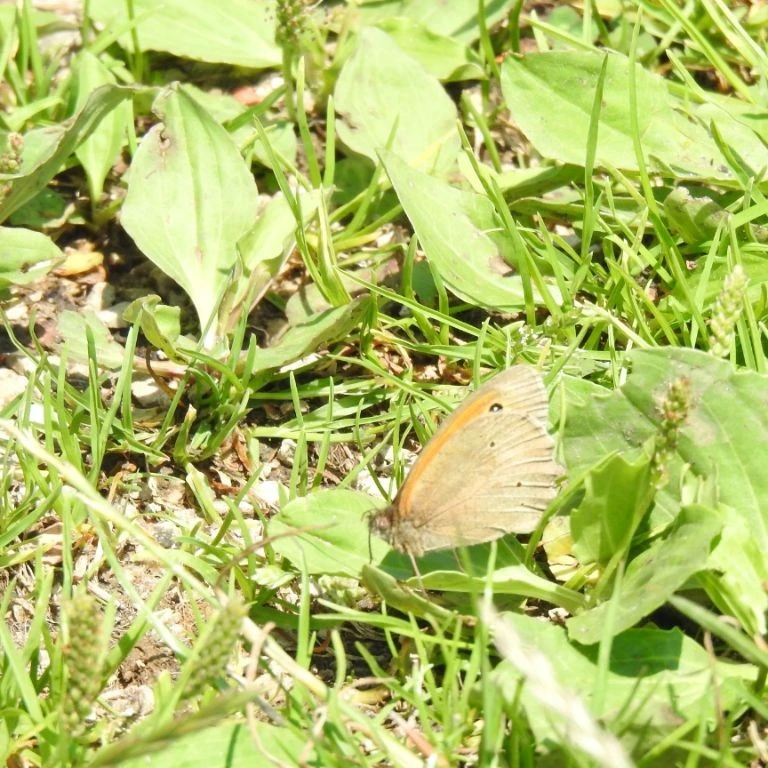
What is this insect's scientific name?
Maniola jurtina
